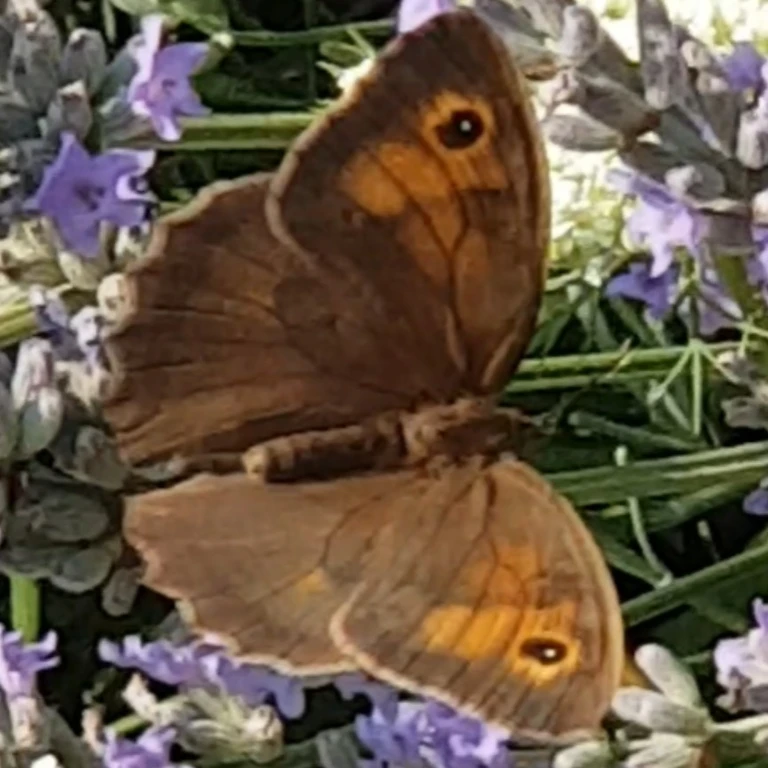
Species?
Maniola jurtina
